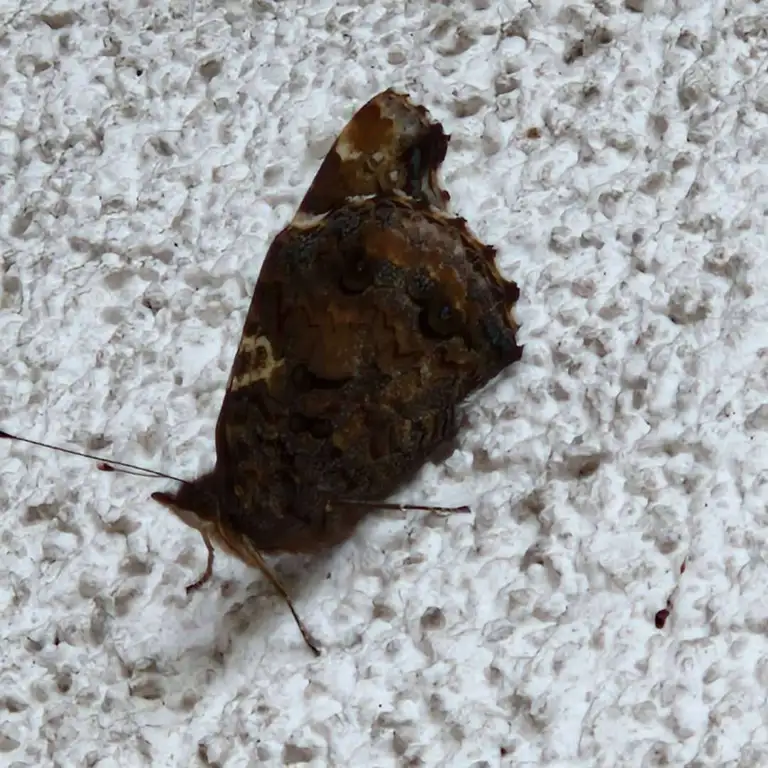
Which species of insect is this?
Vanessa atalanta
